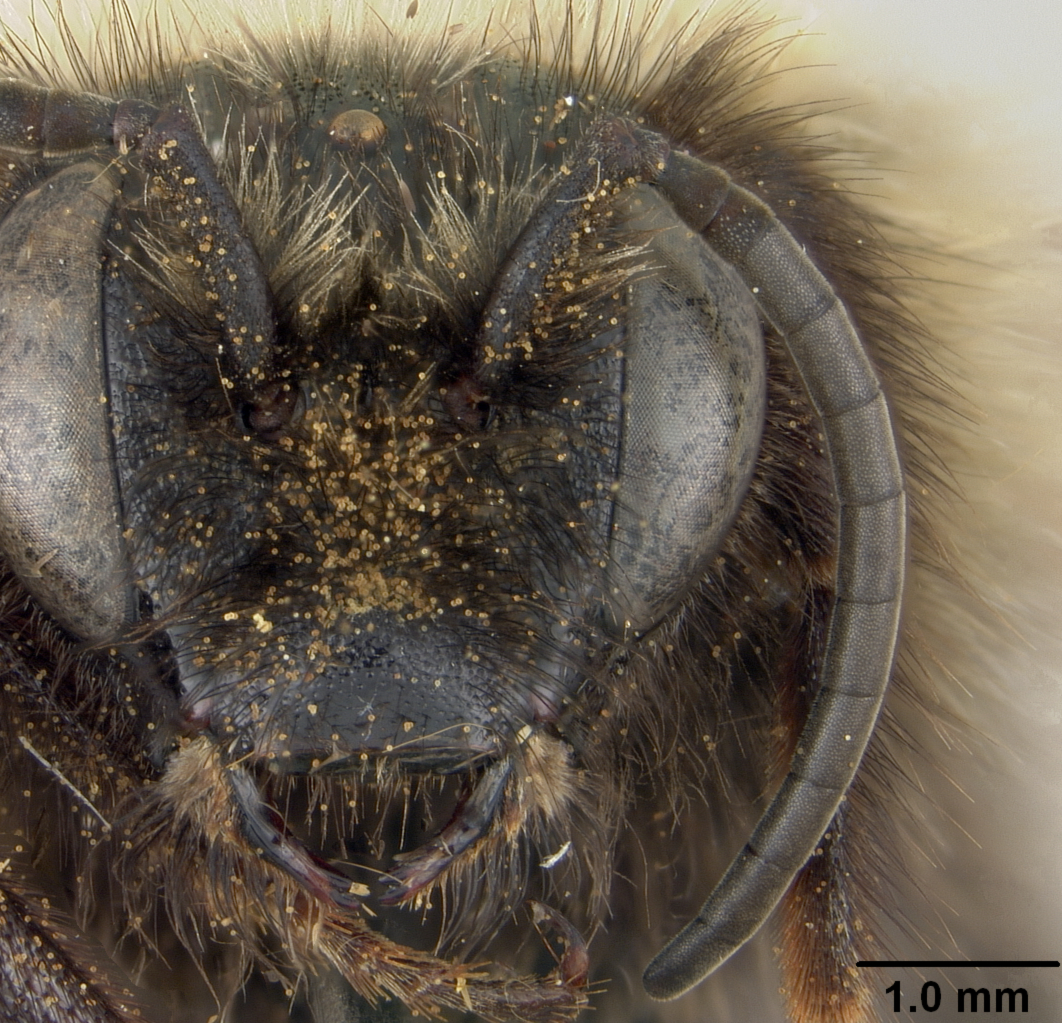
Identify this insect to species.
Psithyrus guatemalensis
